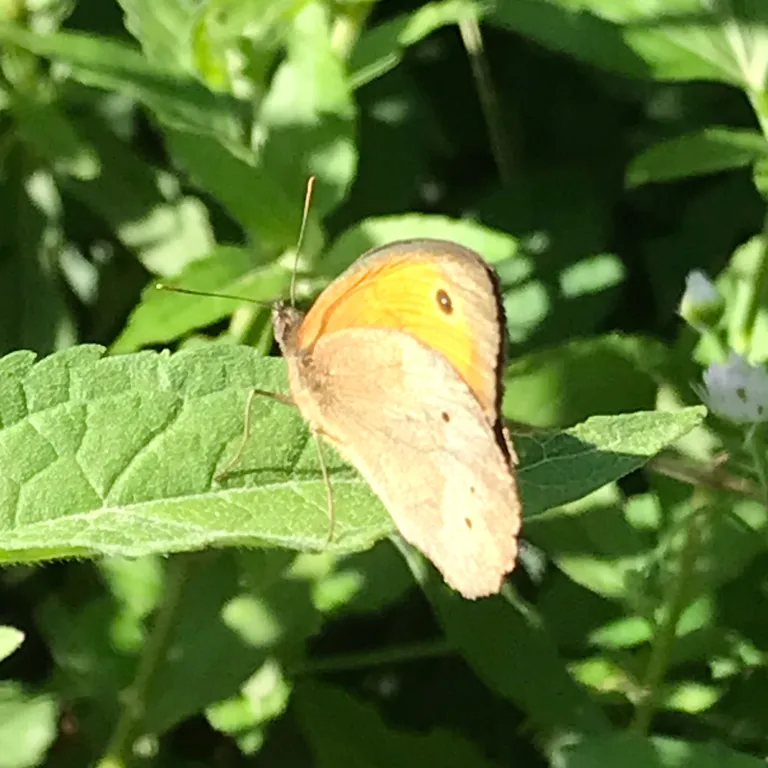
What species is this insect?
Maniola jurtina
